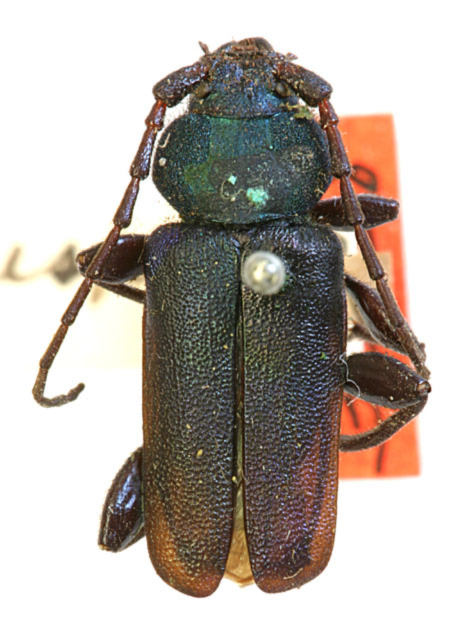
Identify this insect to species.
Callidium antennatum
